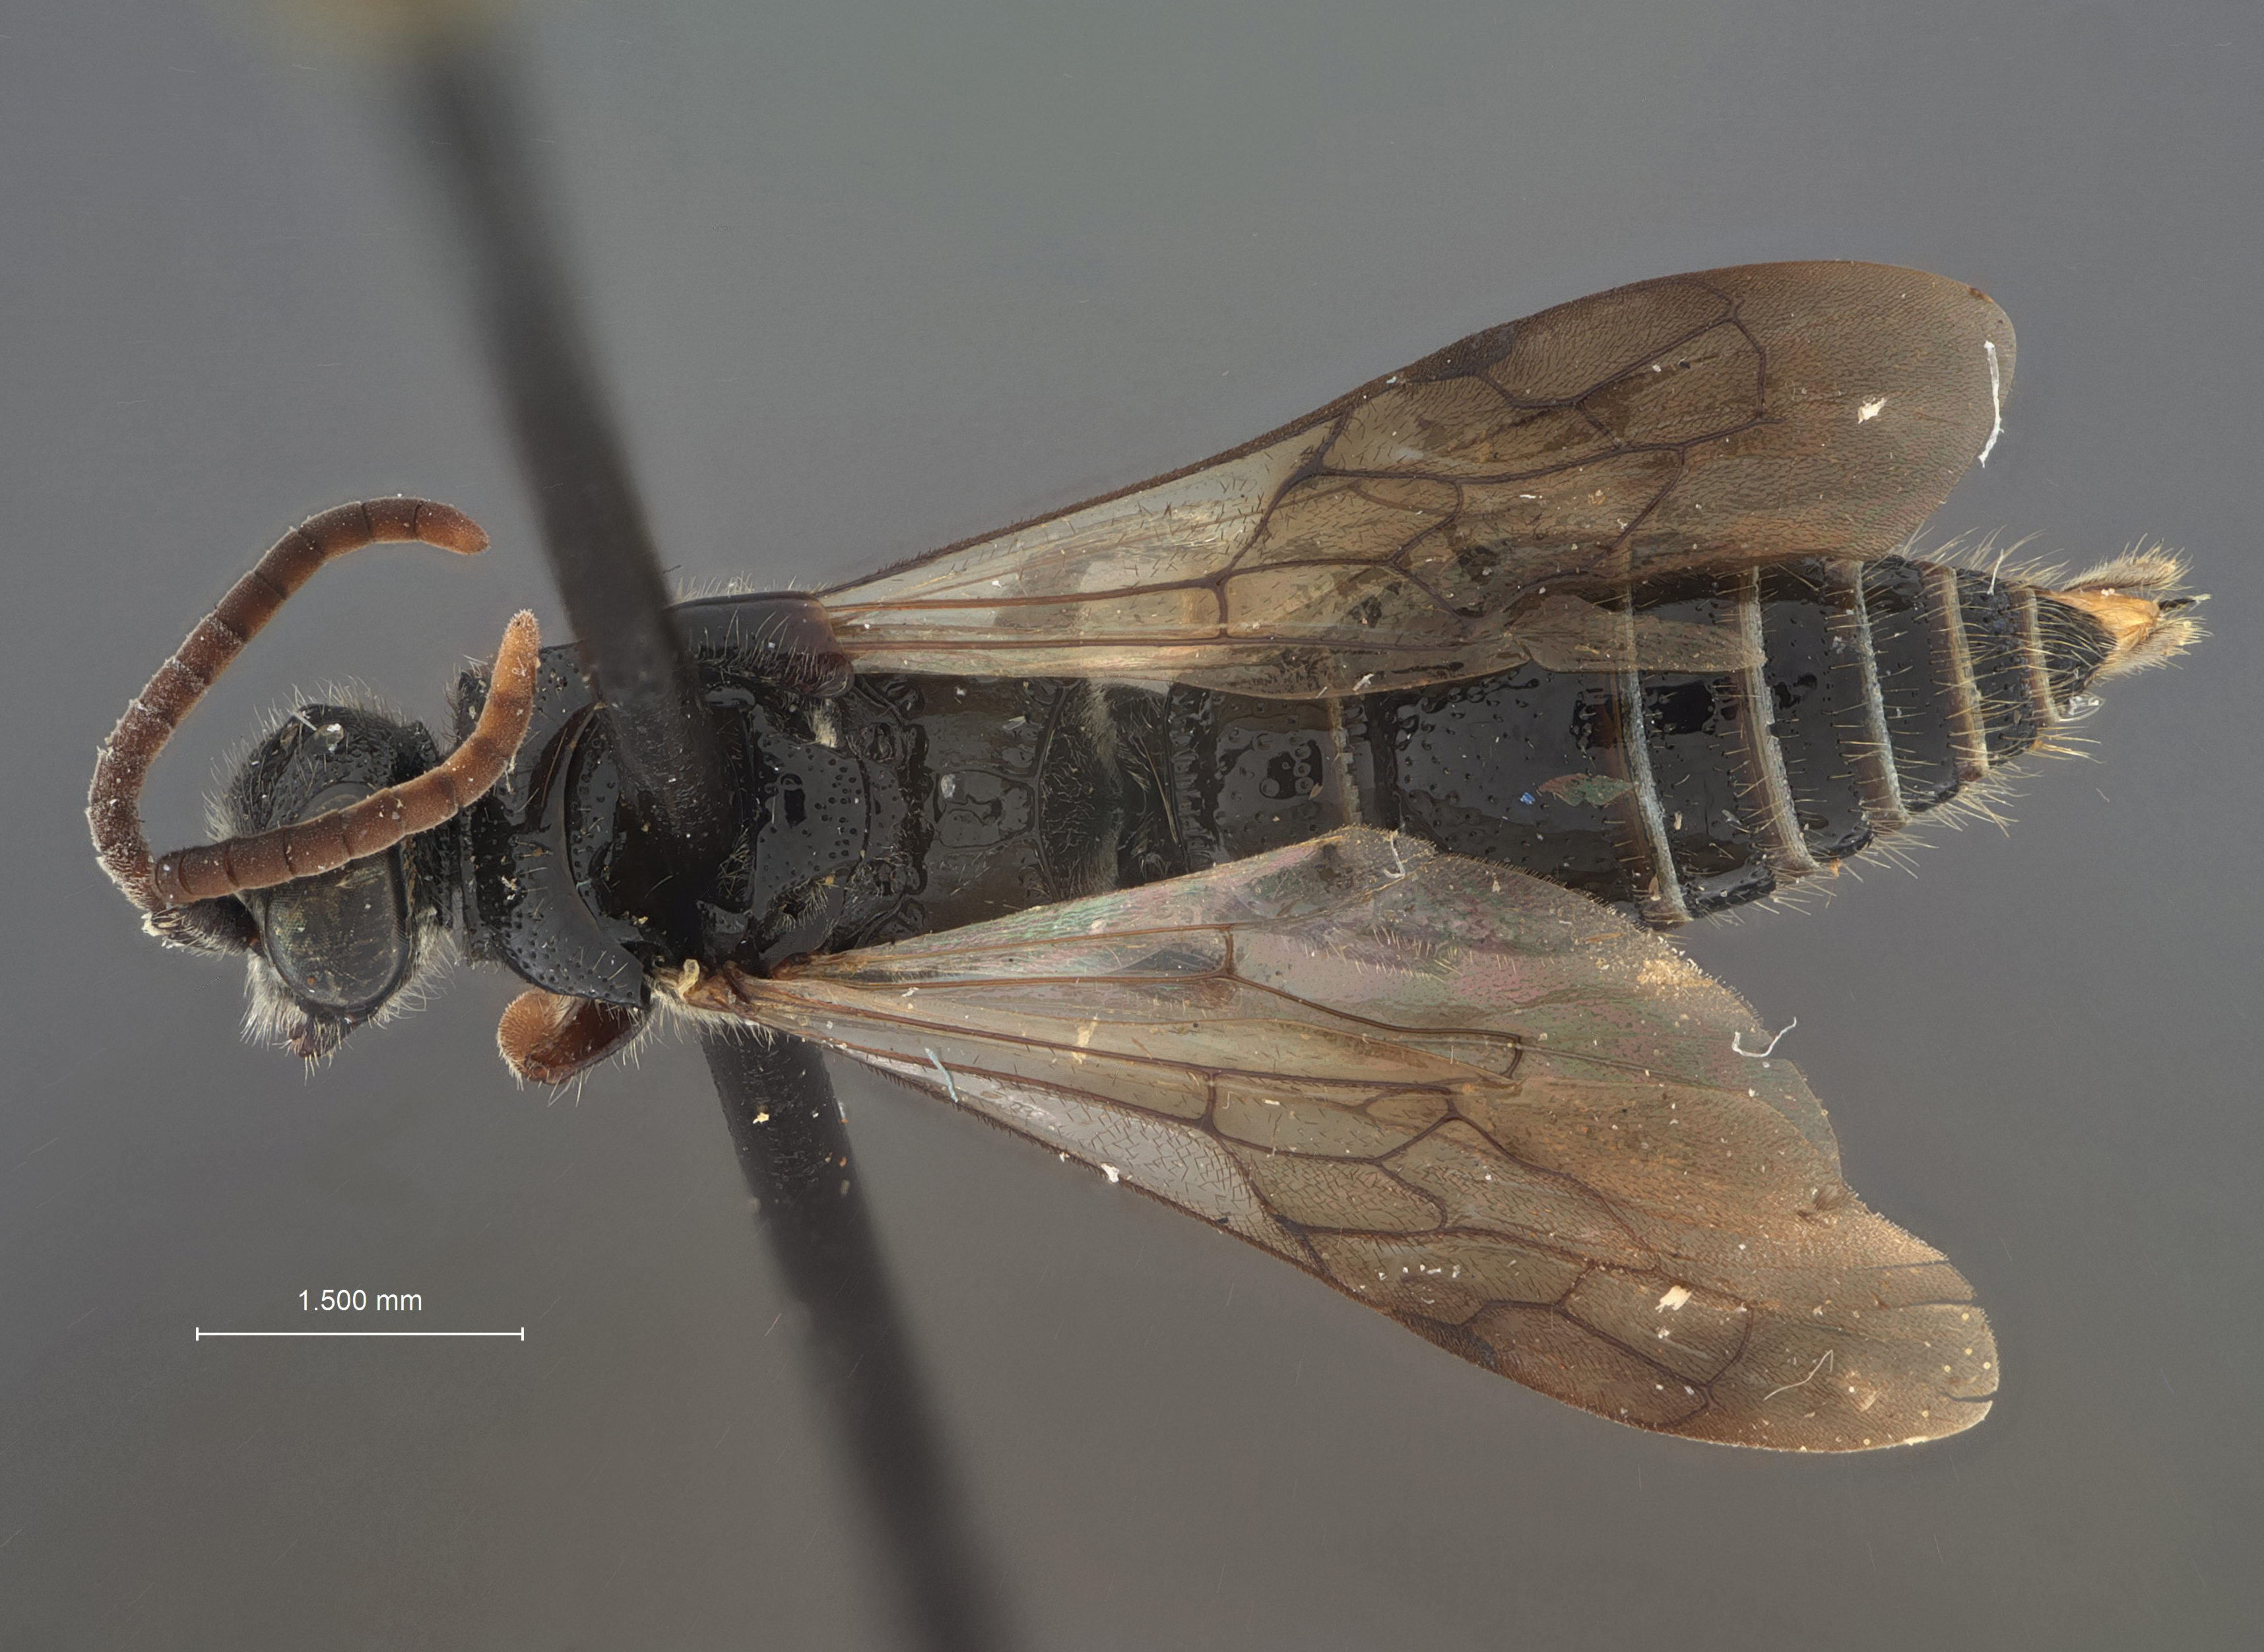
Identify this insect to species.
Krombeinia veraruzae
